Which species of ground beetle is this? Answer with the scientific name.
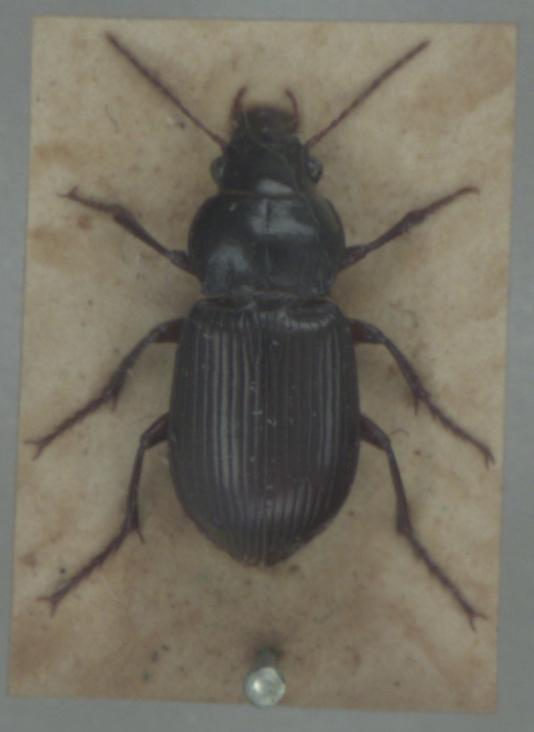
Amara aulica
